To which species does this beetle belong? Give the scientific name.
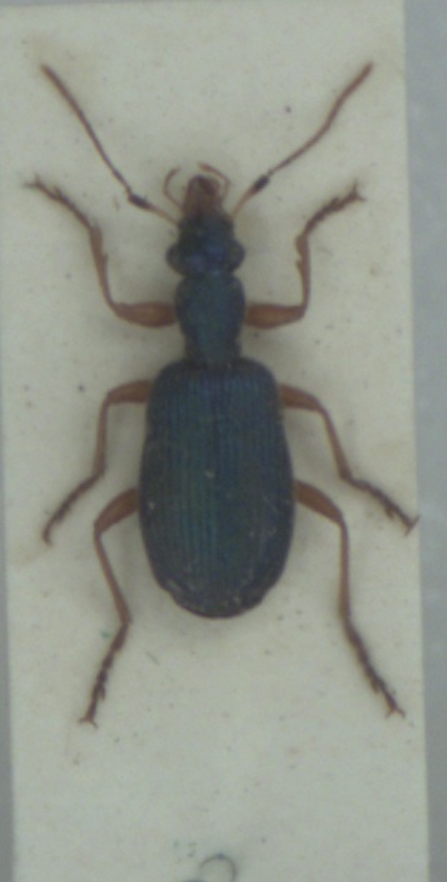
Drypta dentata
